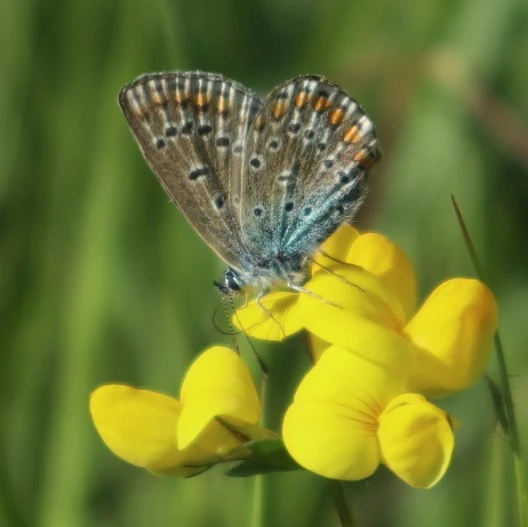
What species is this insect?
Polyommatus icarus
